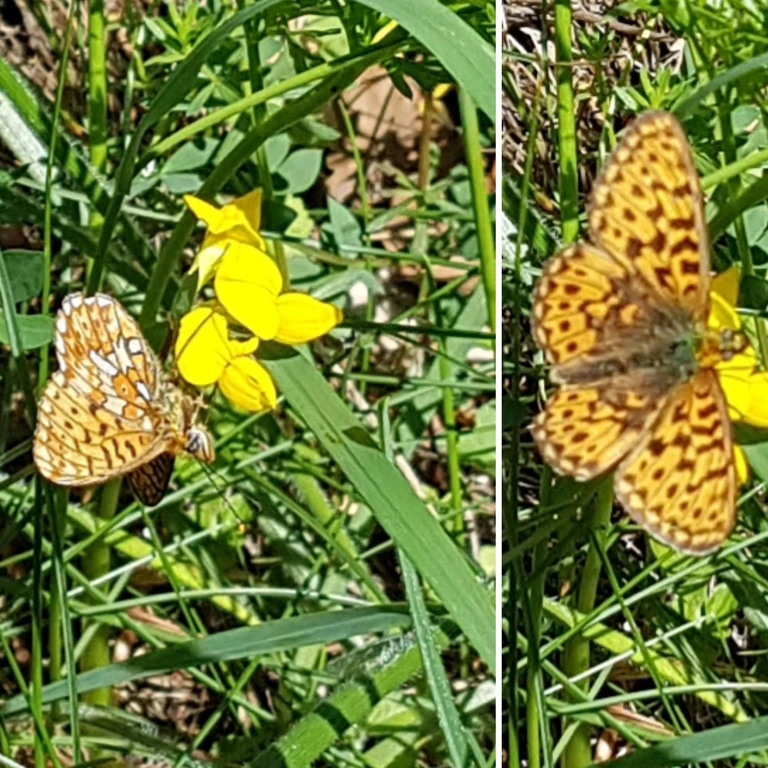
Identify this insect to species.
Boloria euphrosyne (also Clossiana euphrosyne)
